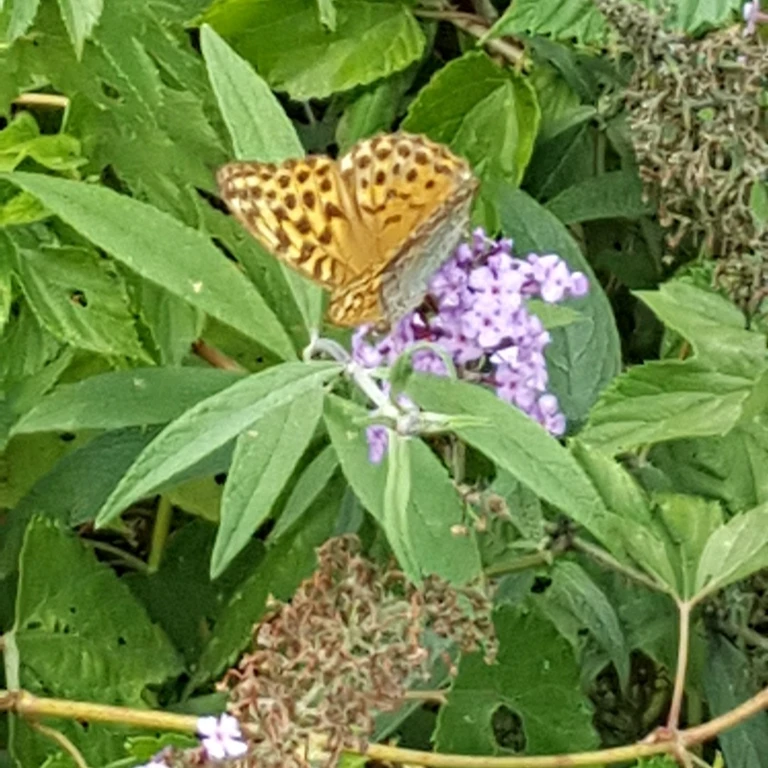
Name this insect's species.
Argynnis paphia
